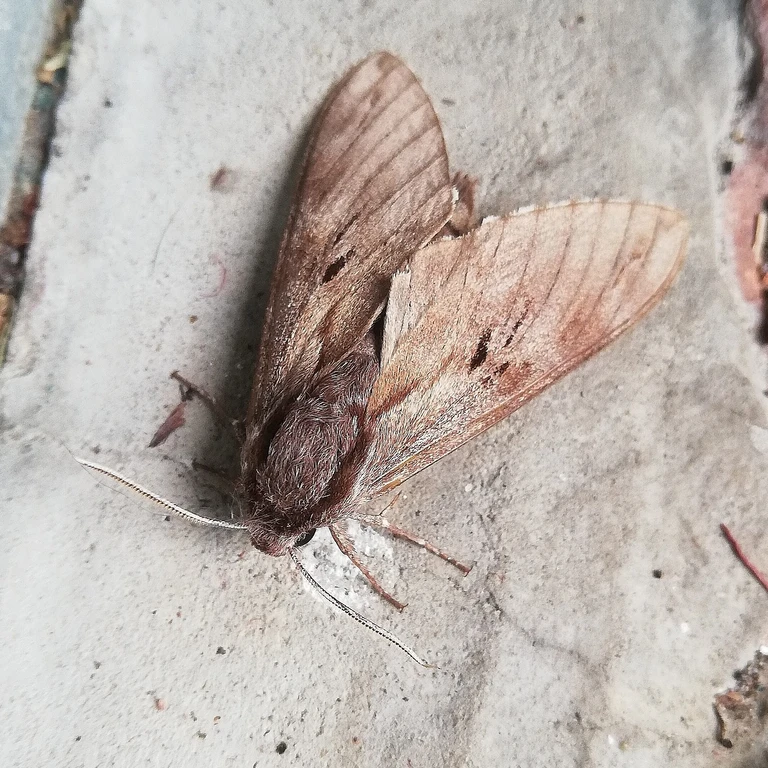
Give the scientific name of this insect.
Sphinx pinastri
